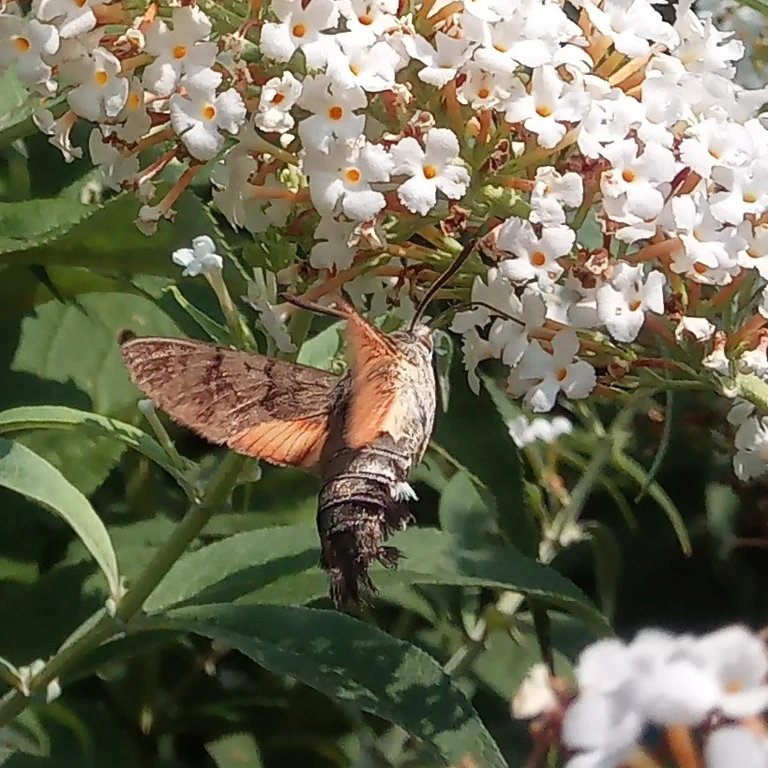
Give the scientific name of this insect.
Macroglossum stellatarum
